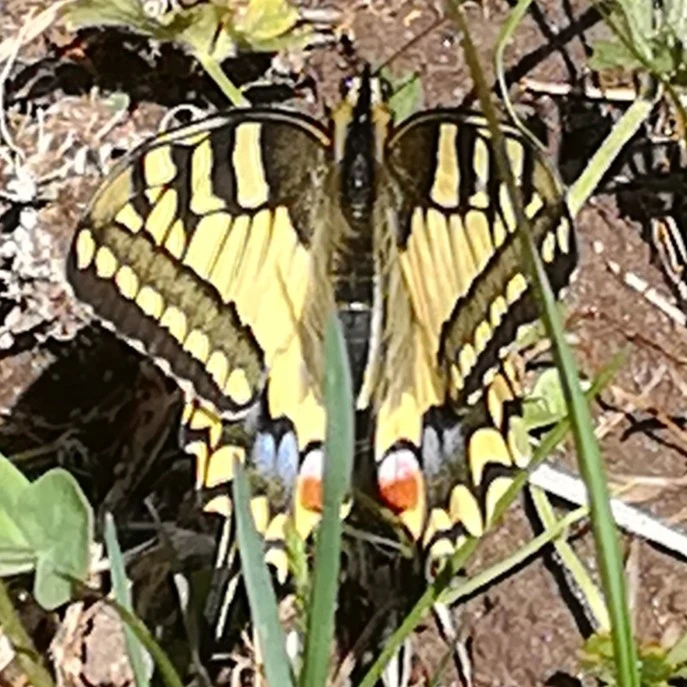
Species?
Papilio machaon
